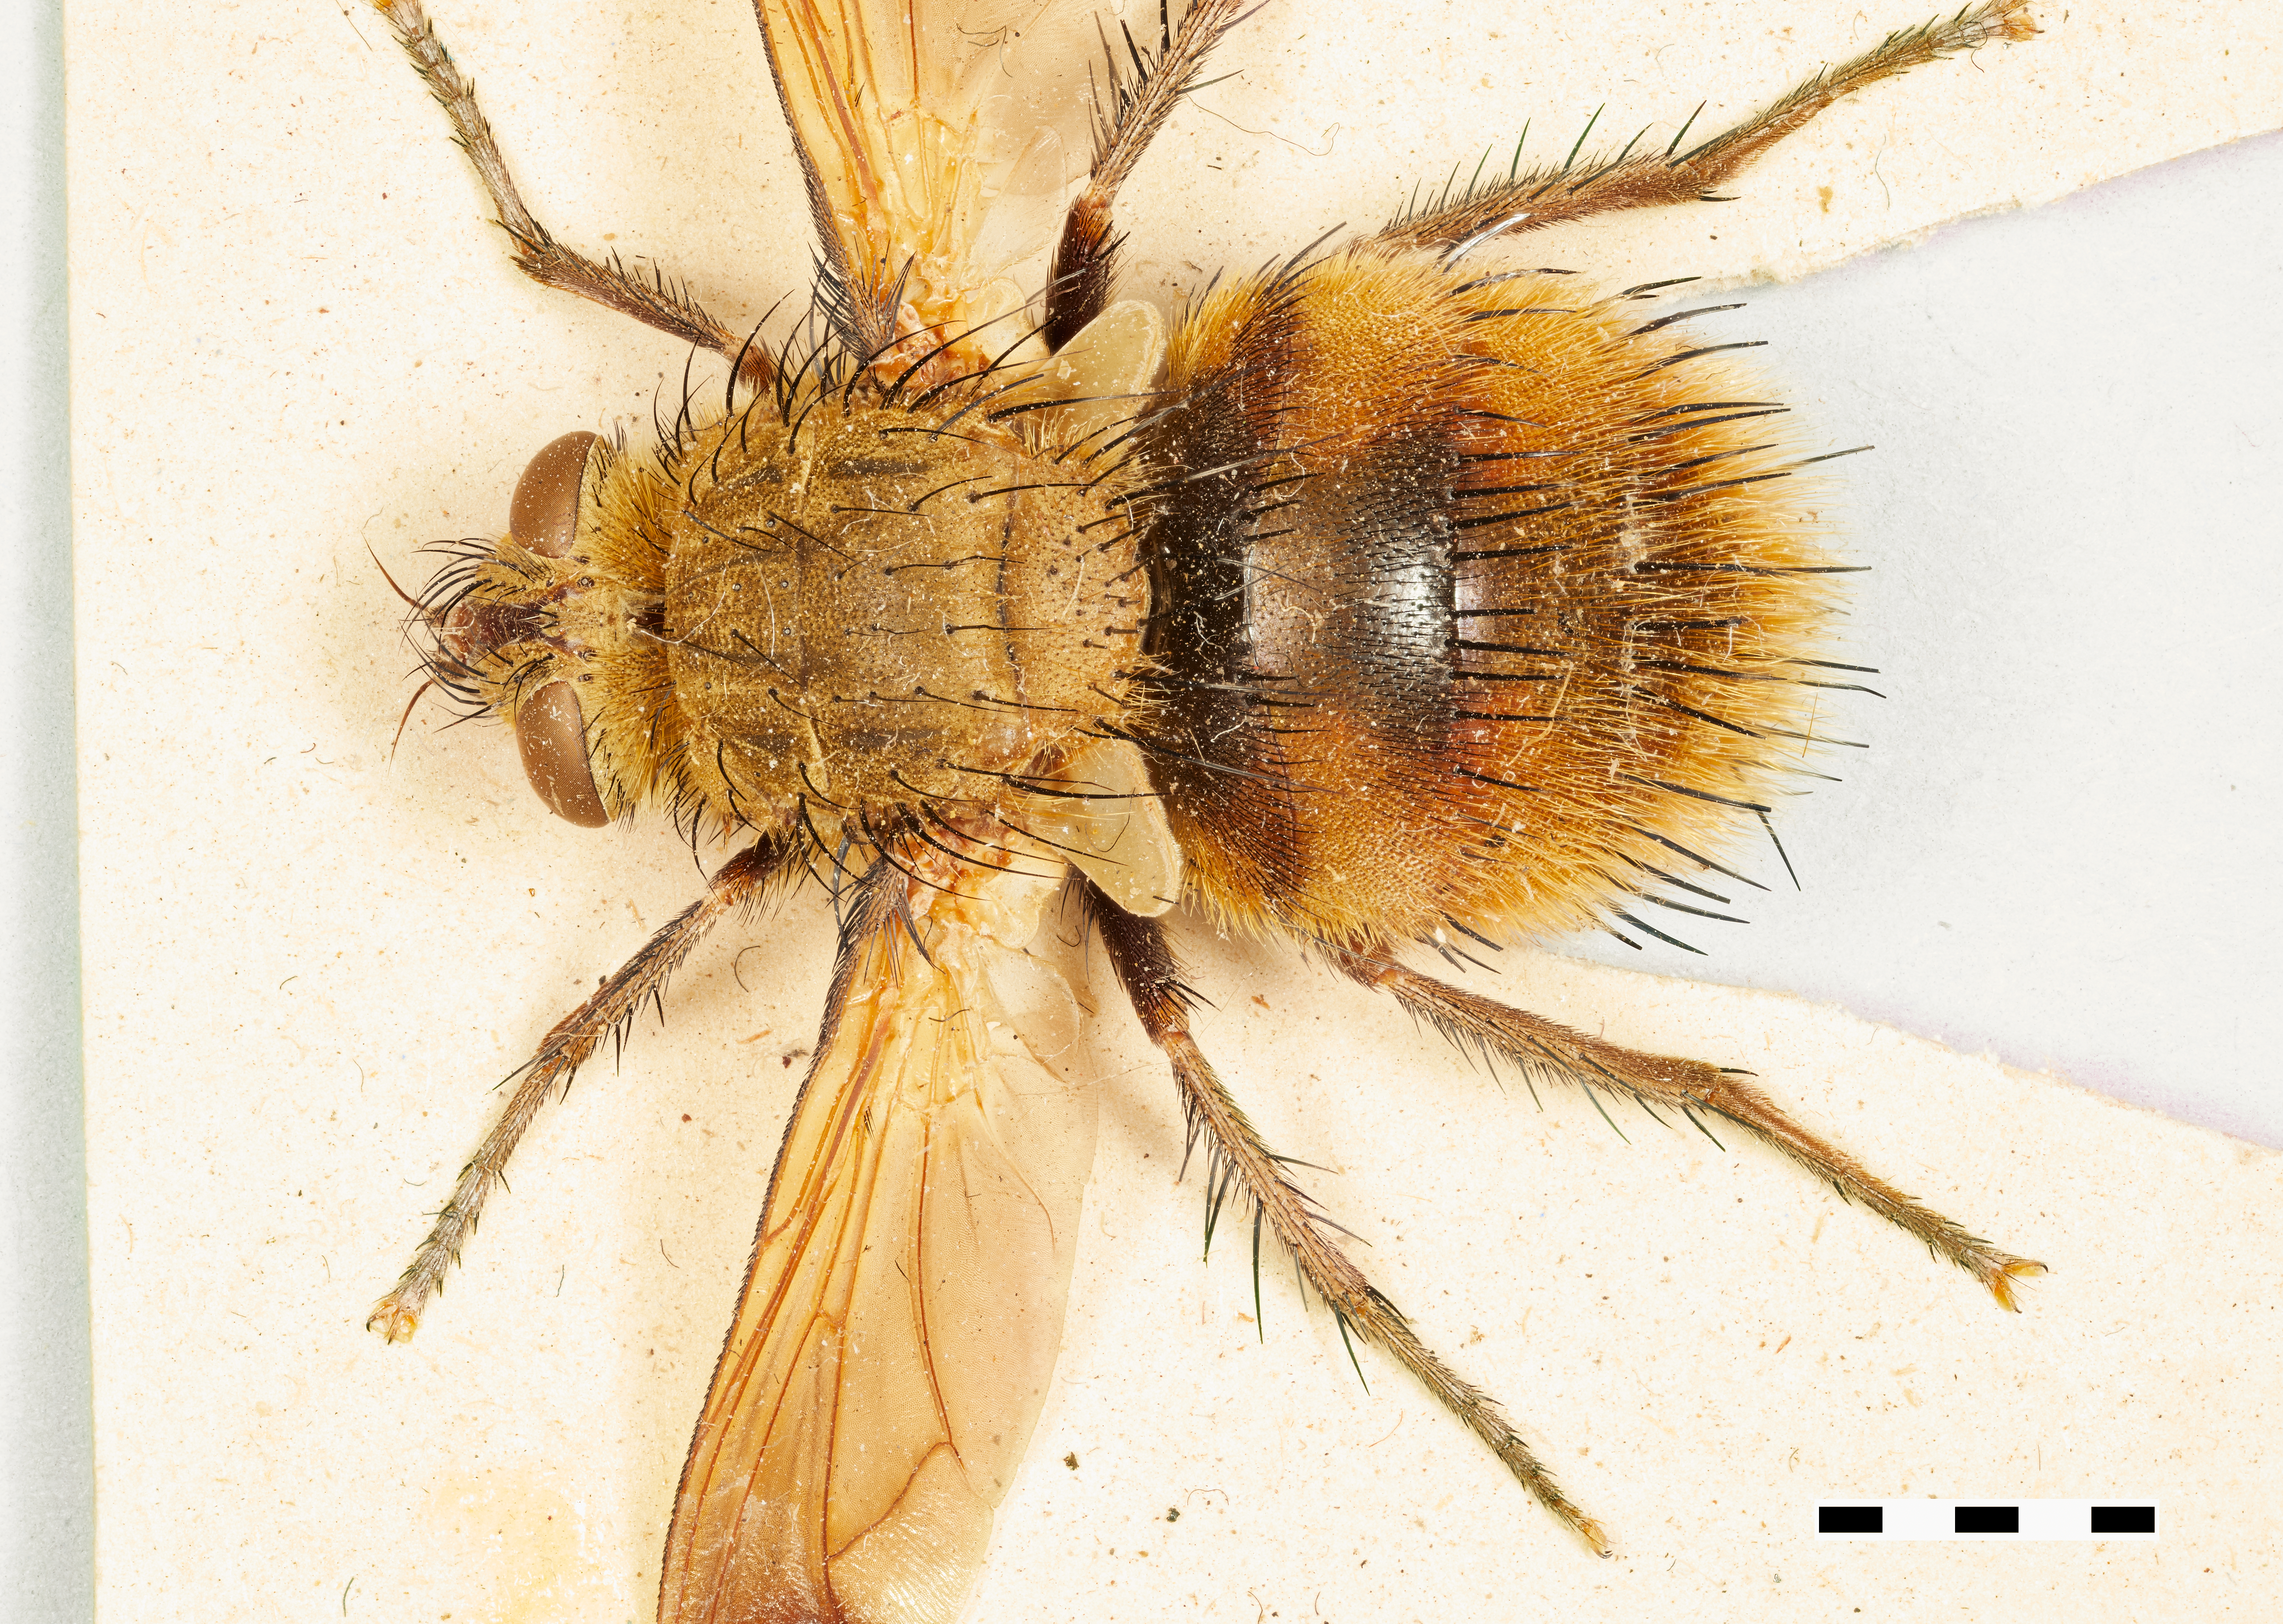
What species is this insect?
Servillia luteola
